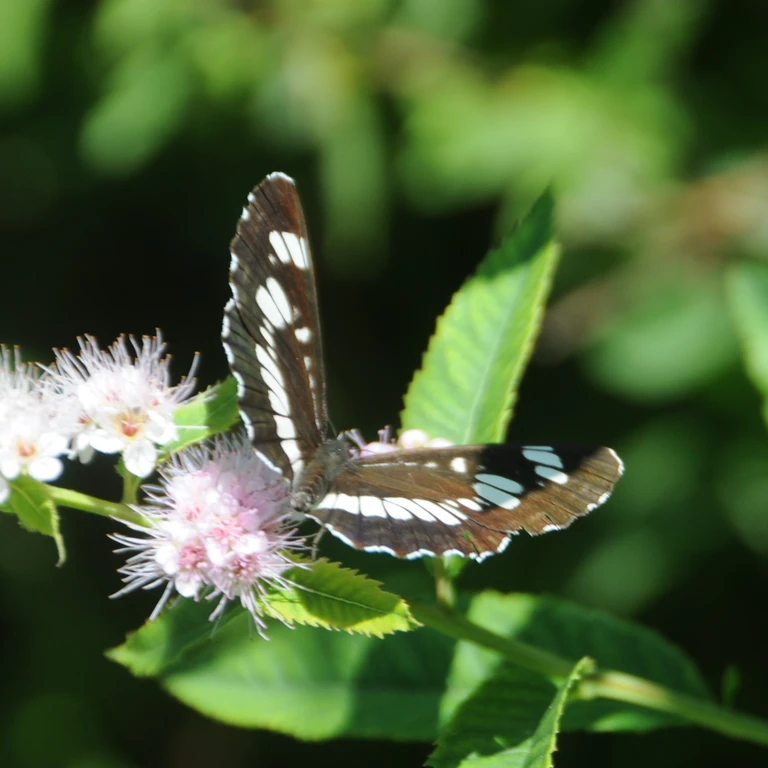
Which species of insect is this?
Neptis rivularis
